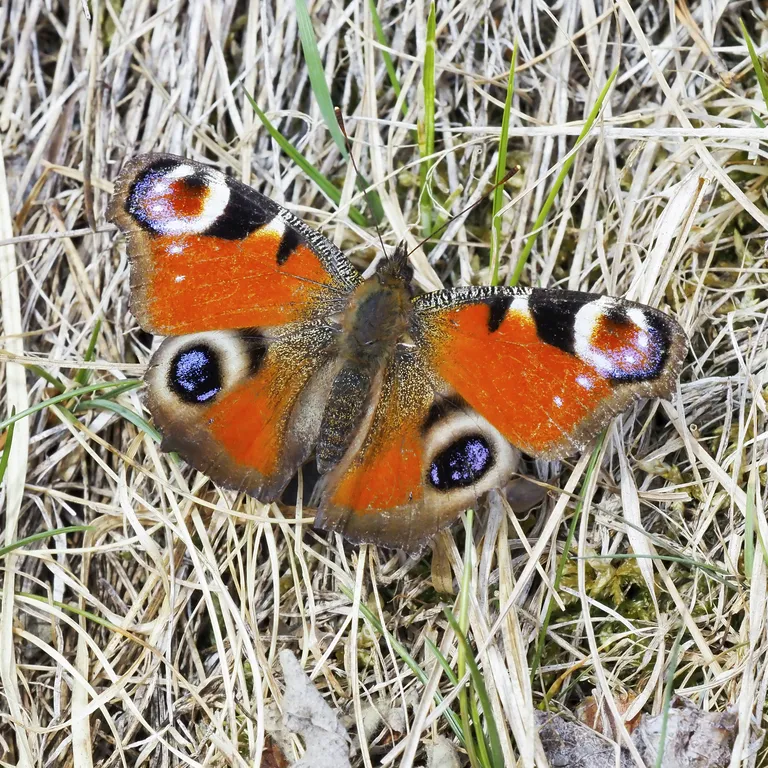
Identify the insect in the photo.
Aglais io
